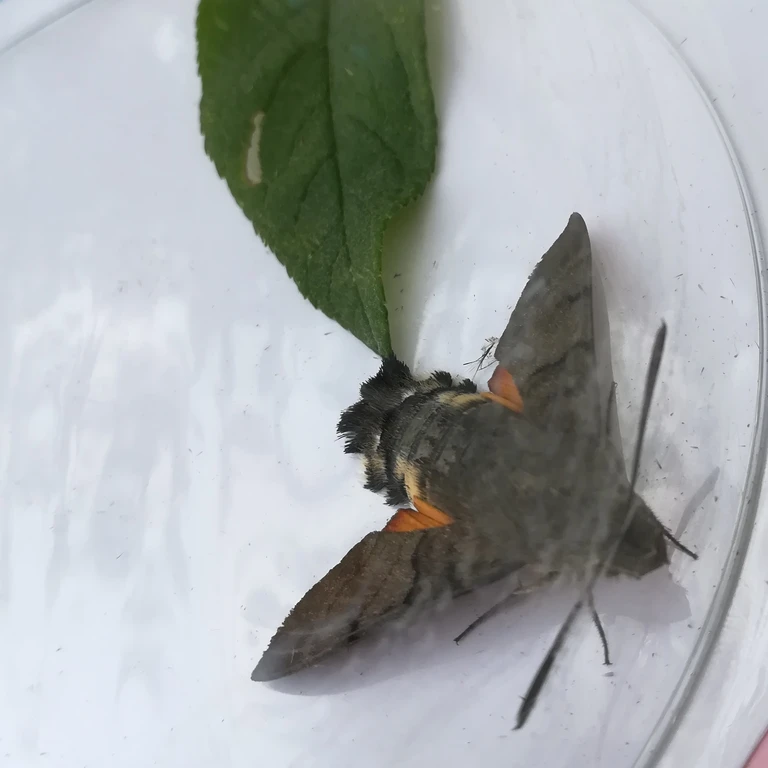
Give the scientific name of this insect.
Macroglossum stellatarum
